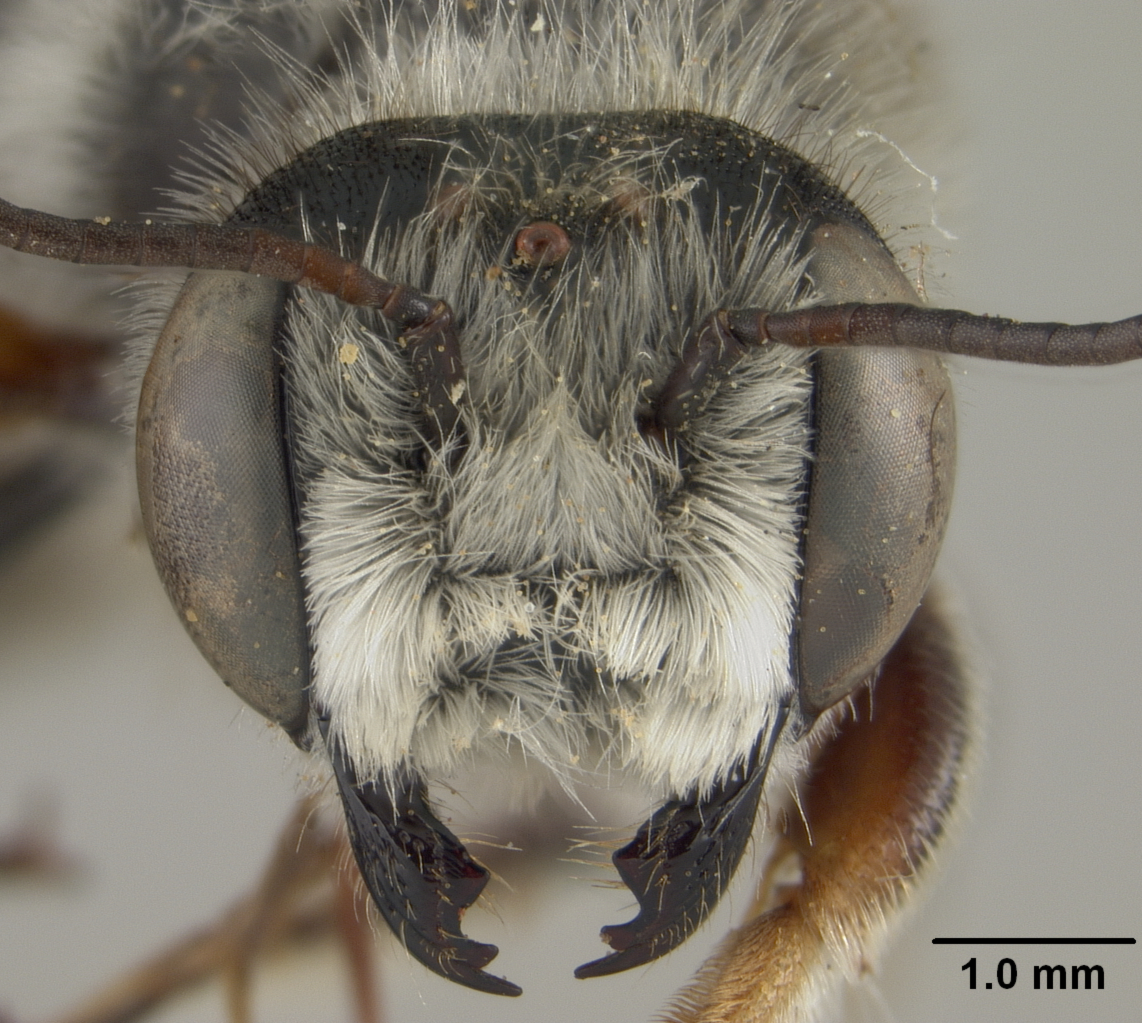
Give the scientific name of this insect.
Megachile macneilli
